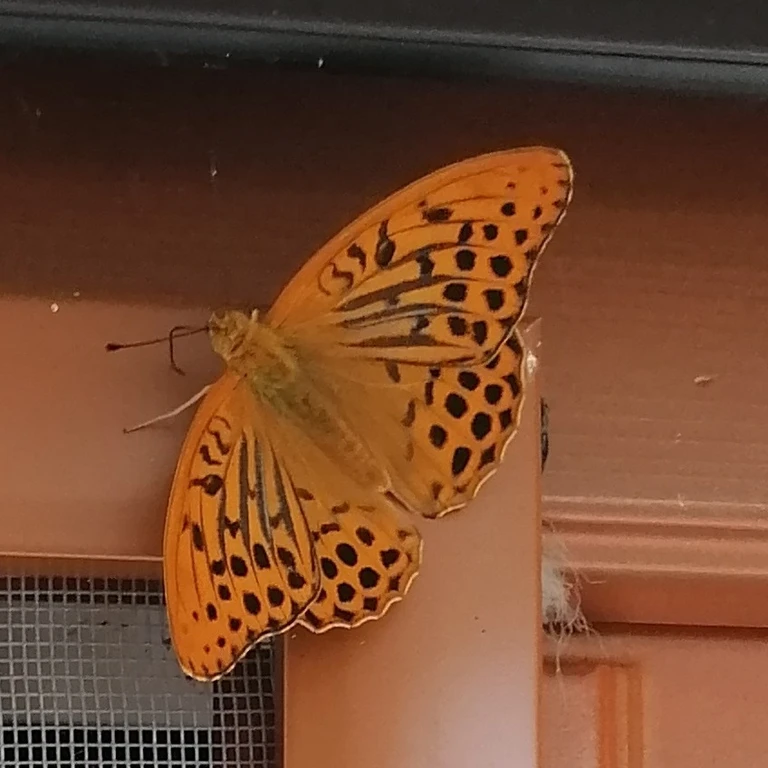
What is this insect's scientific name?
Argynnis paphia
